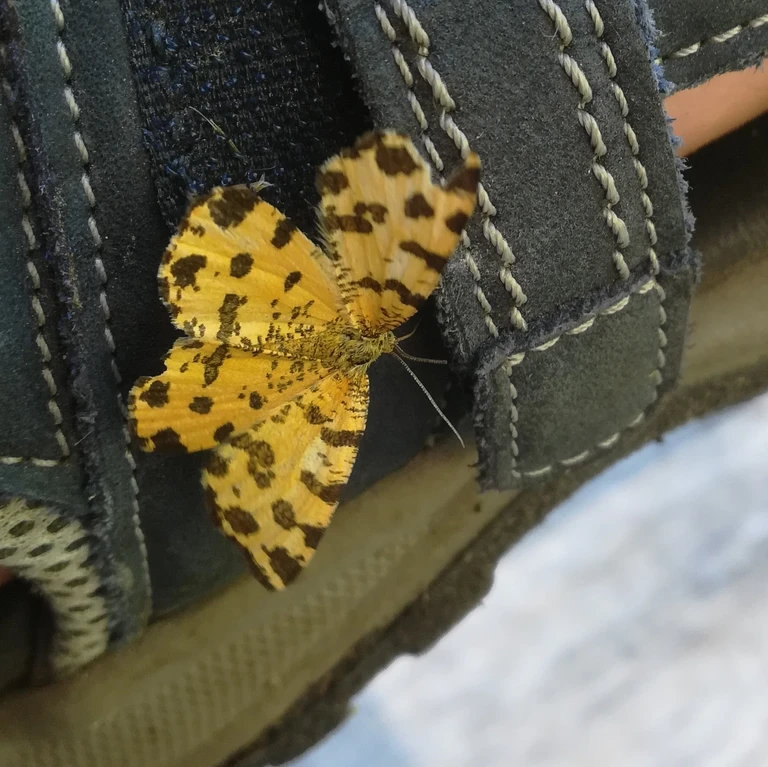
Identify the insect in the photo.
Pseudopanthera macularia
